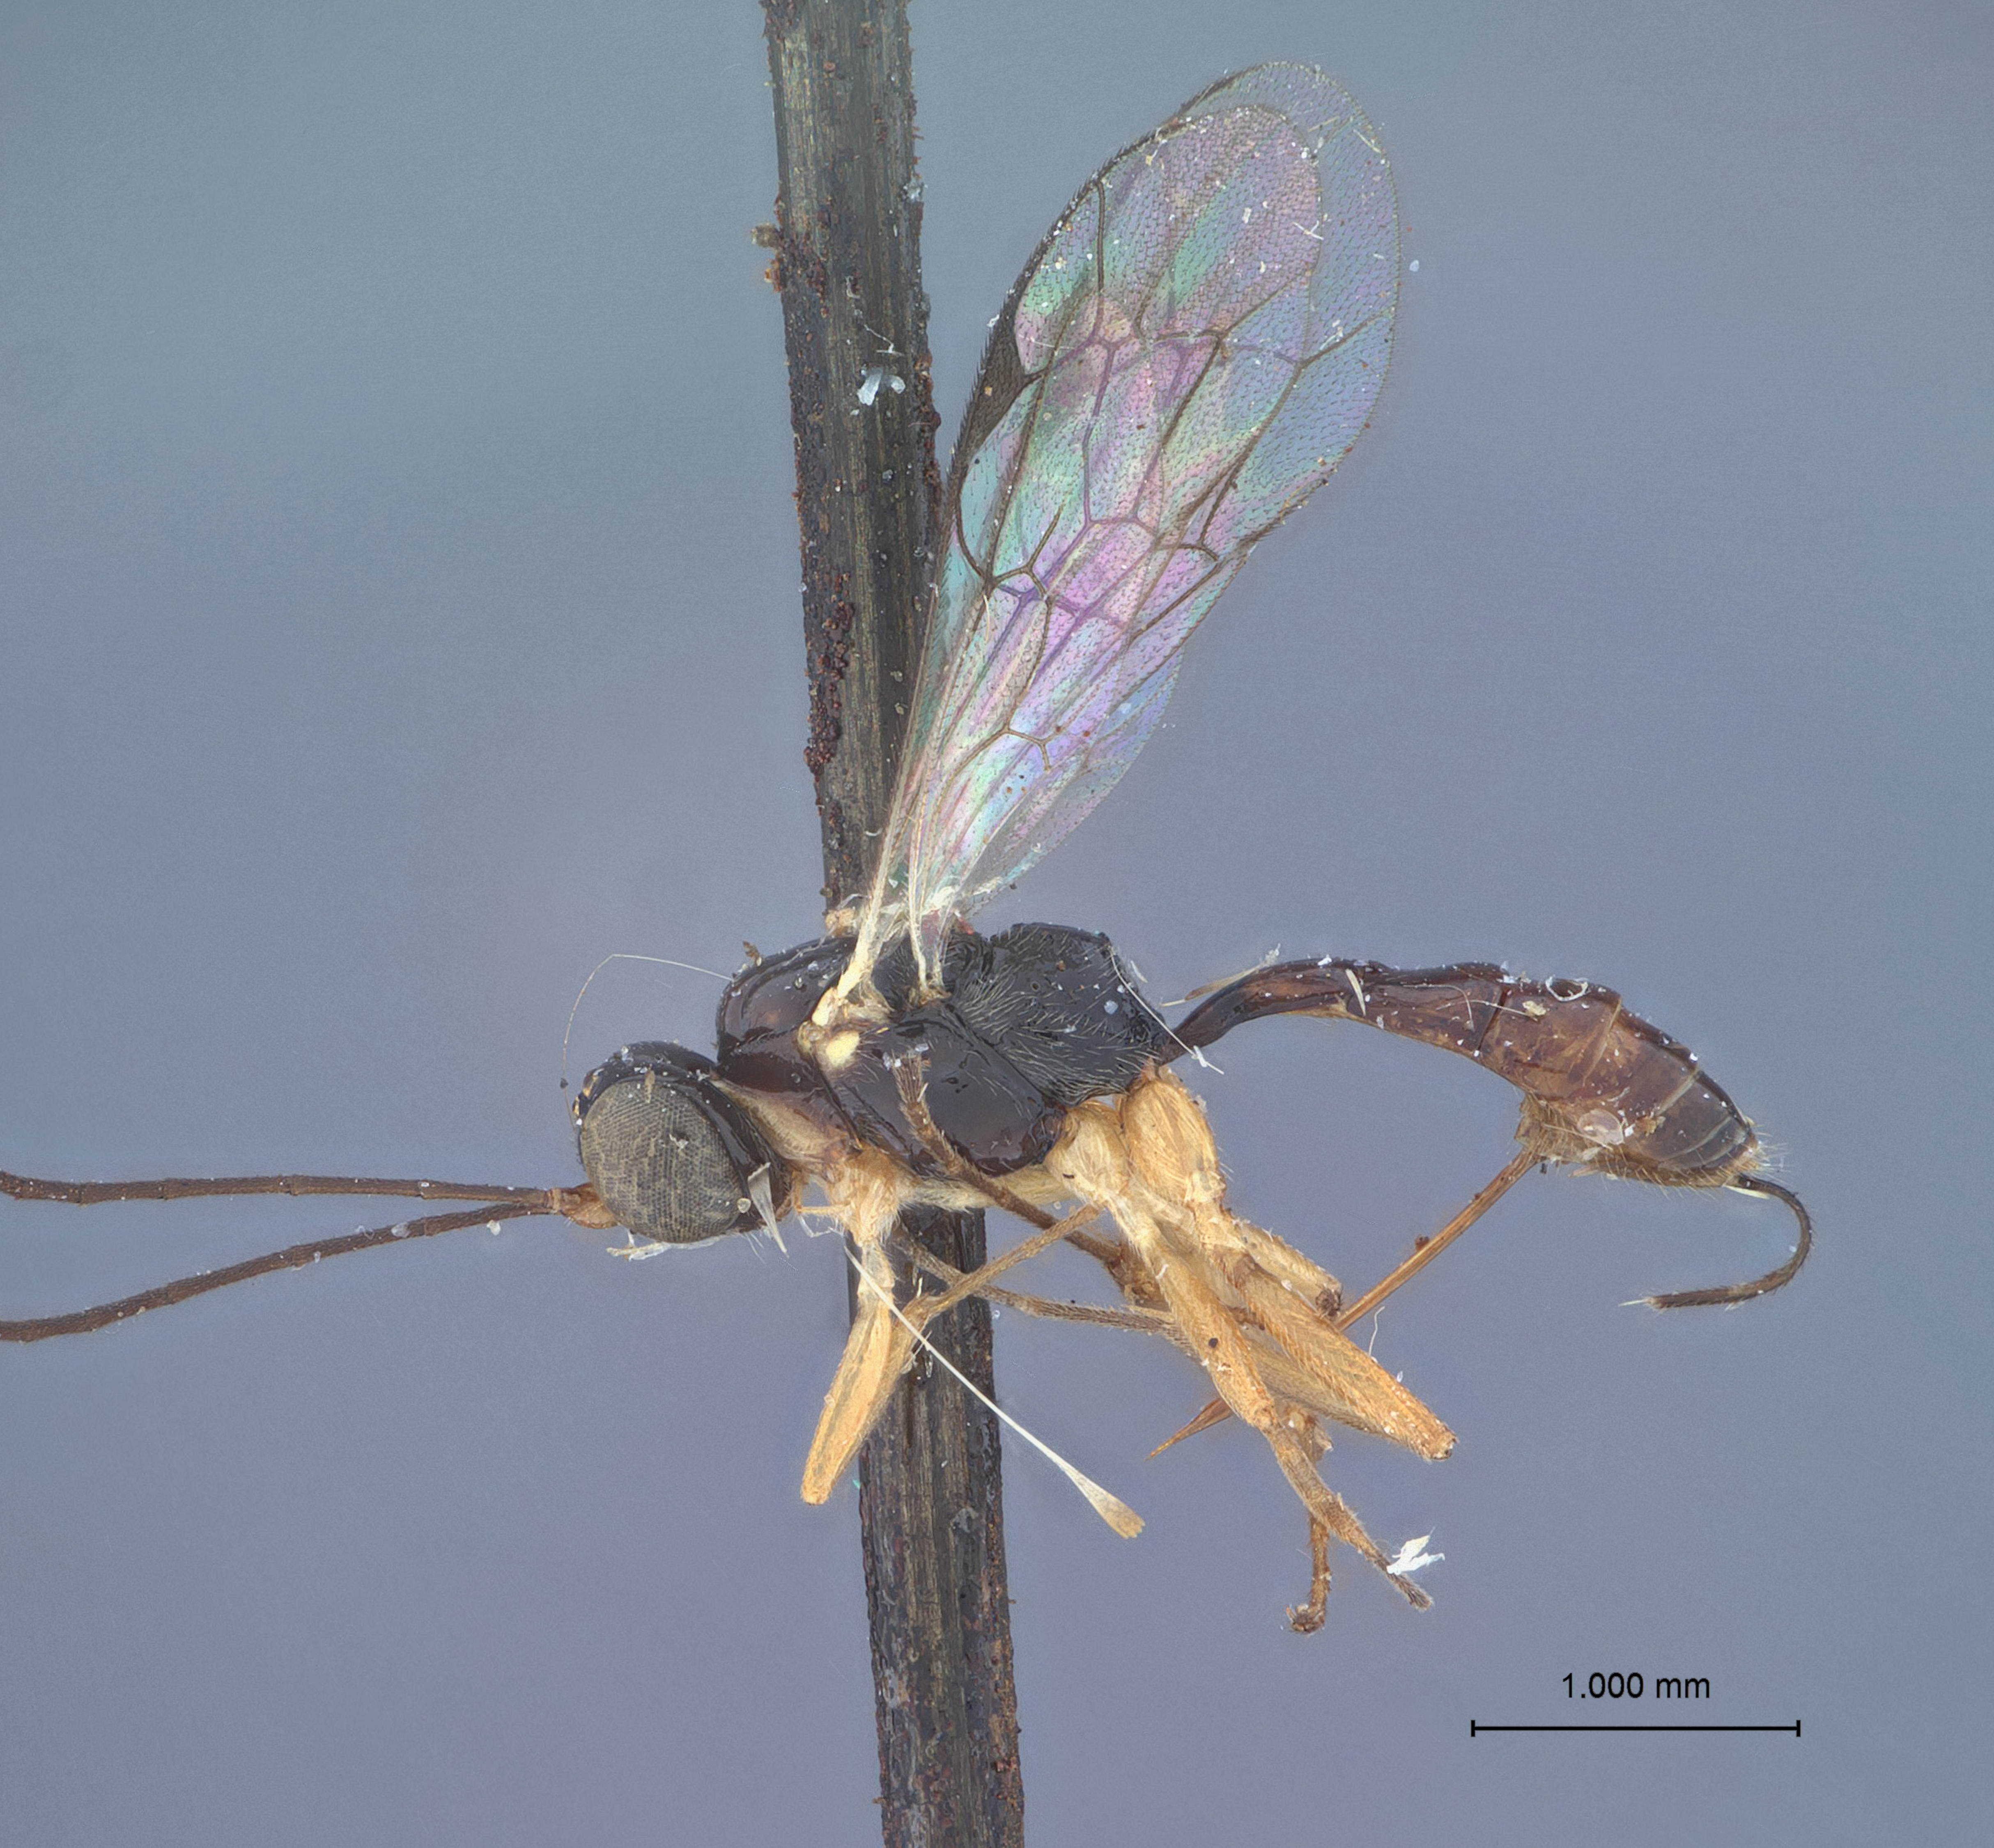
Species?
Paraphylax badius
